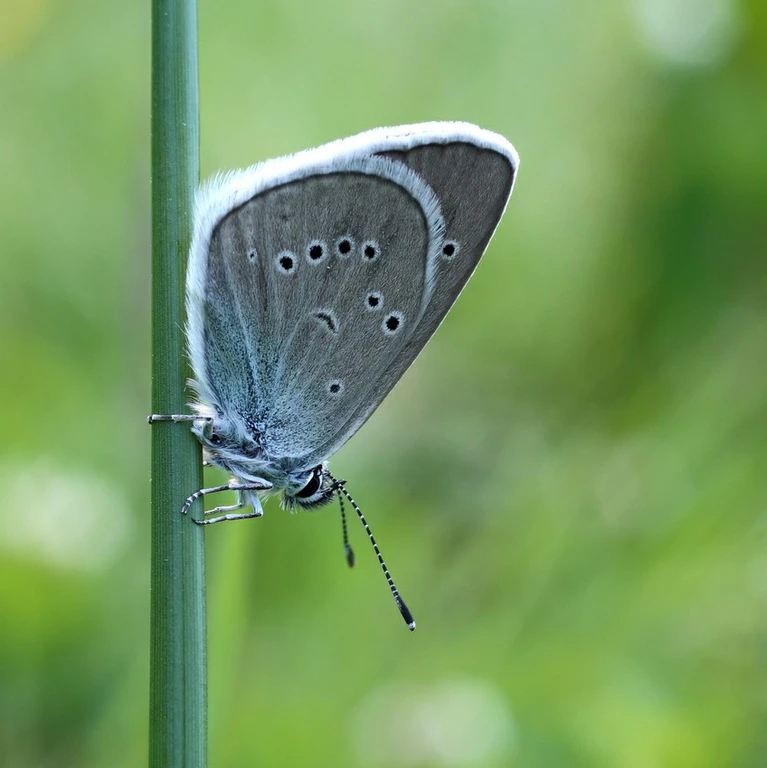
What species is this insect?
Cyaniris semiargus
